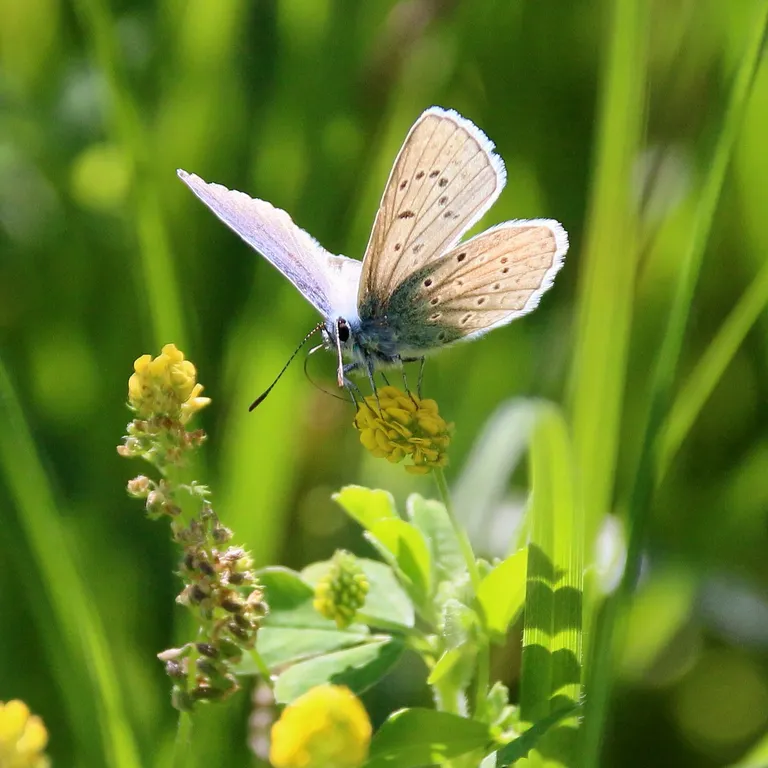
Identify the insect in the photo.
Polyommatus icarus
